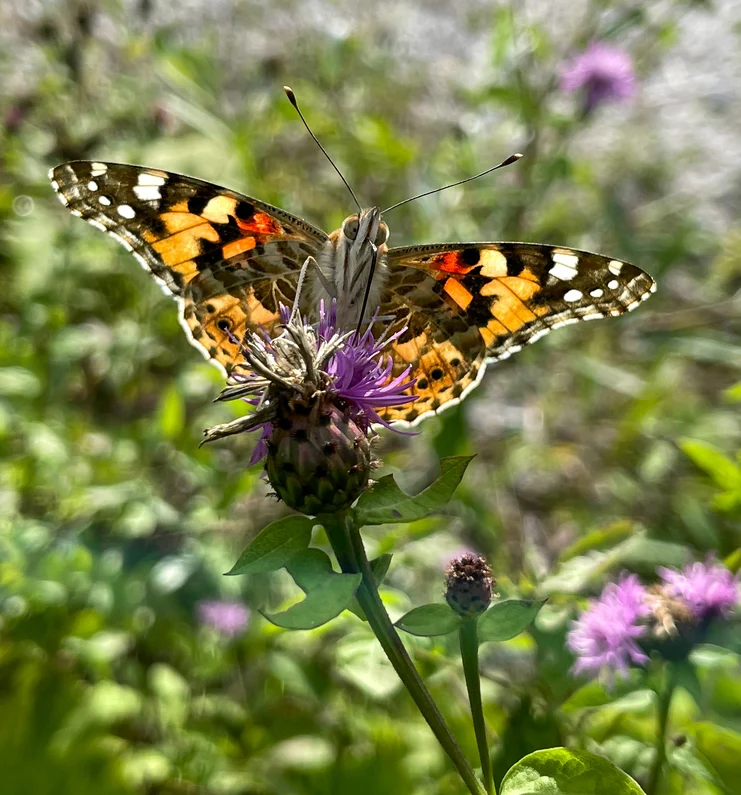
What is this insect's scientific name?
Vanessa cardui
